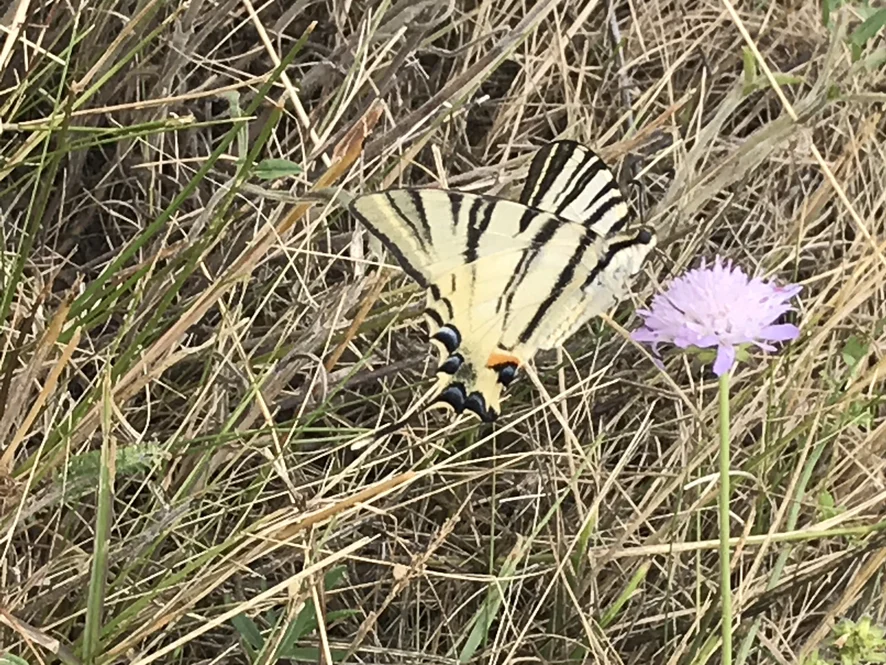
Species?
Iphiclides podalirius
